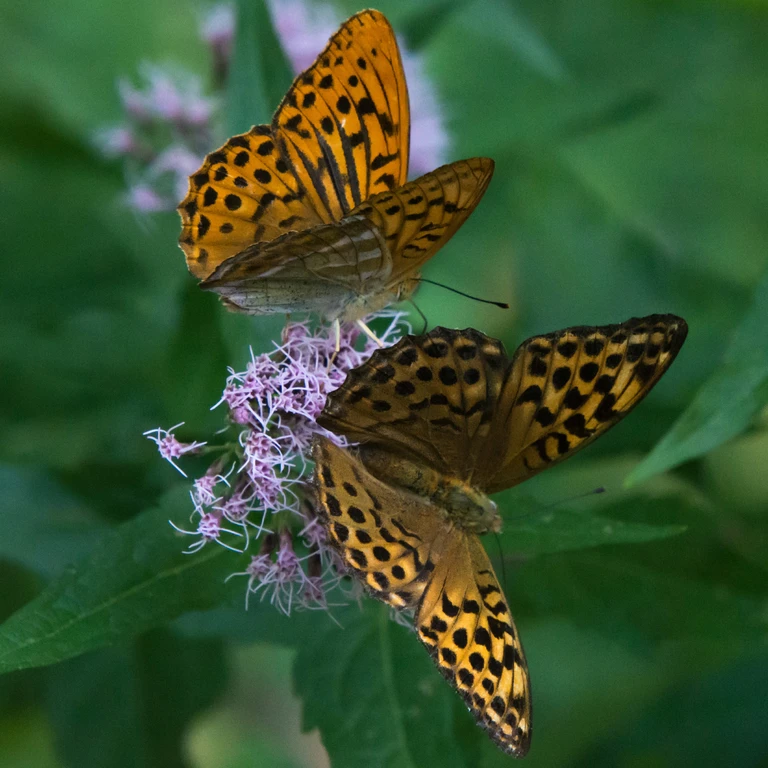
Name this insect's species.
Argynnis paphia
